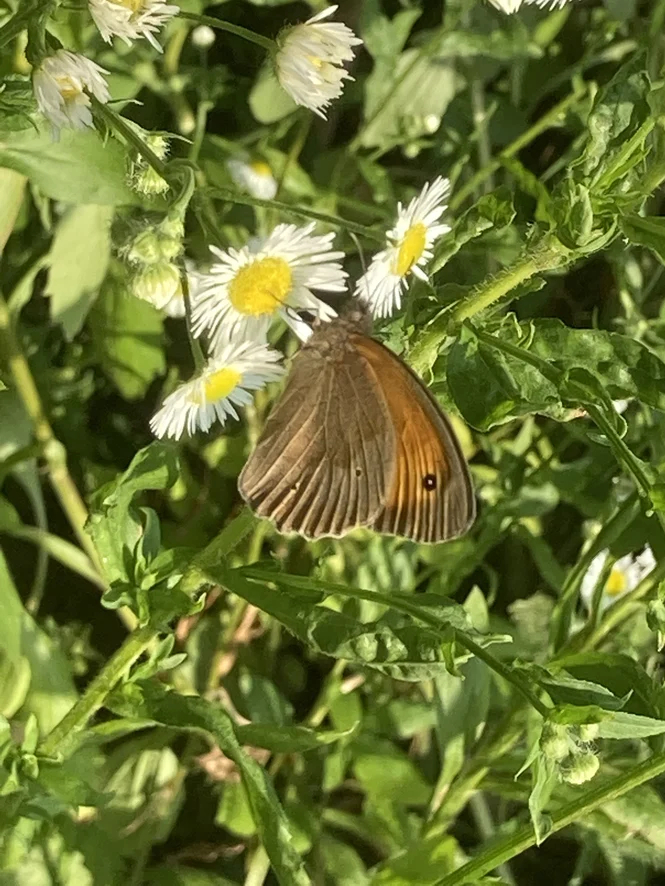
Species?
Maniola jurtina
